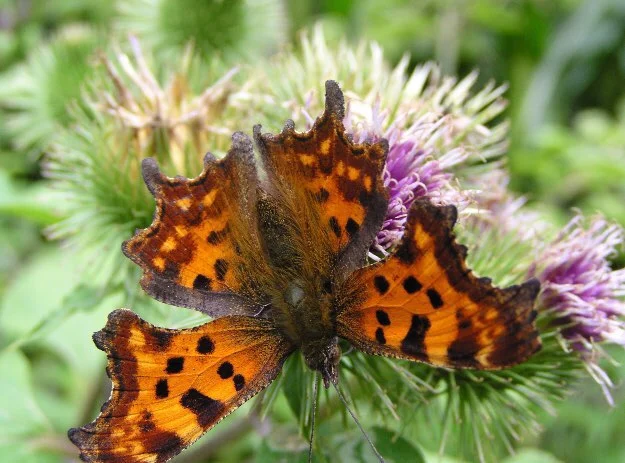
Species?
Polygonia c-album
